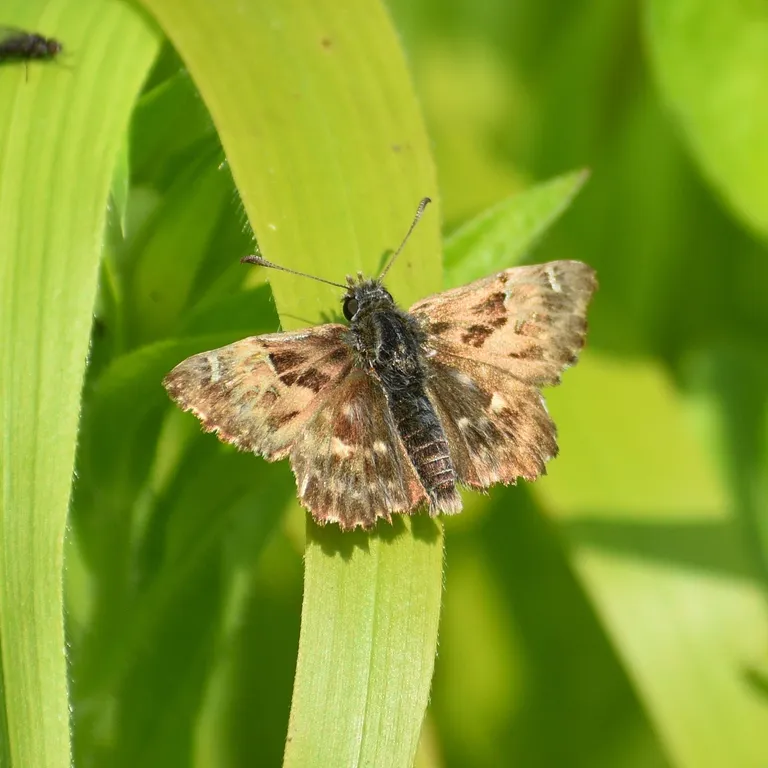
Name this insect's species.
Carcharodus alceae
